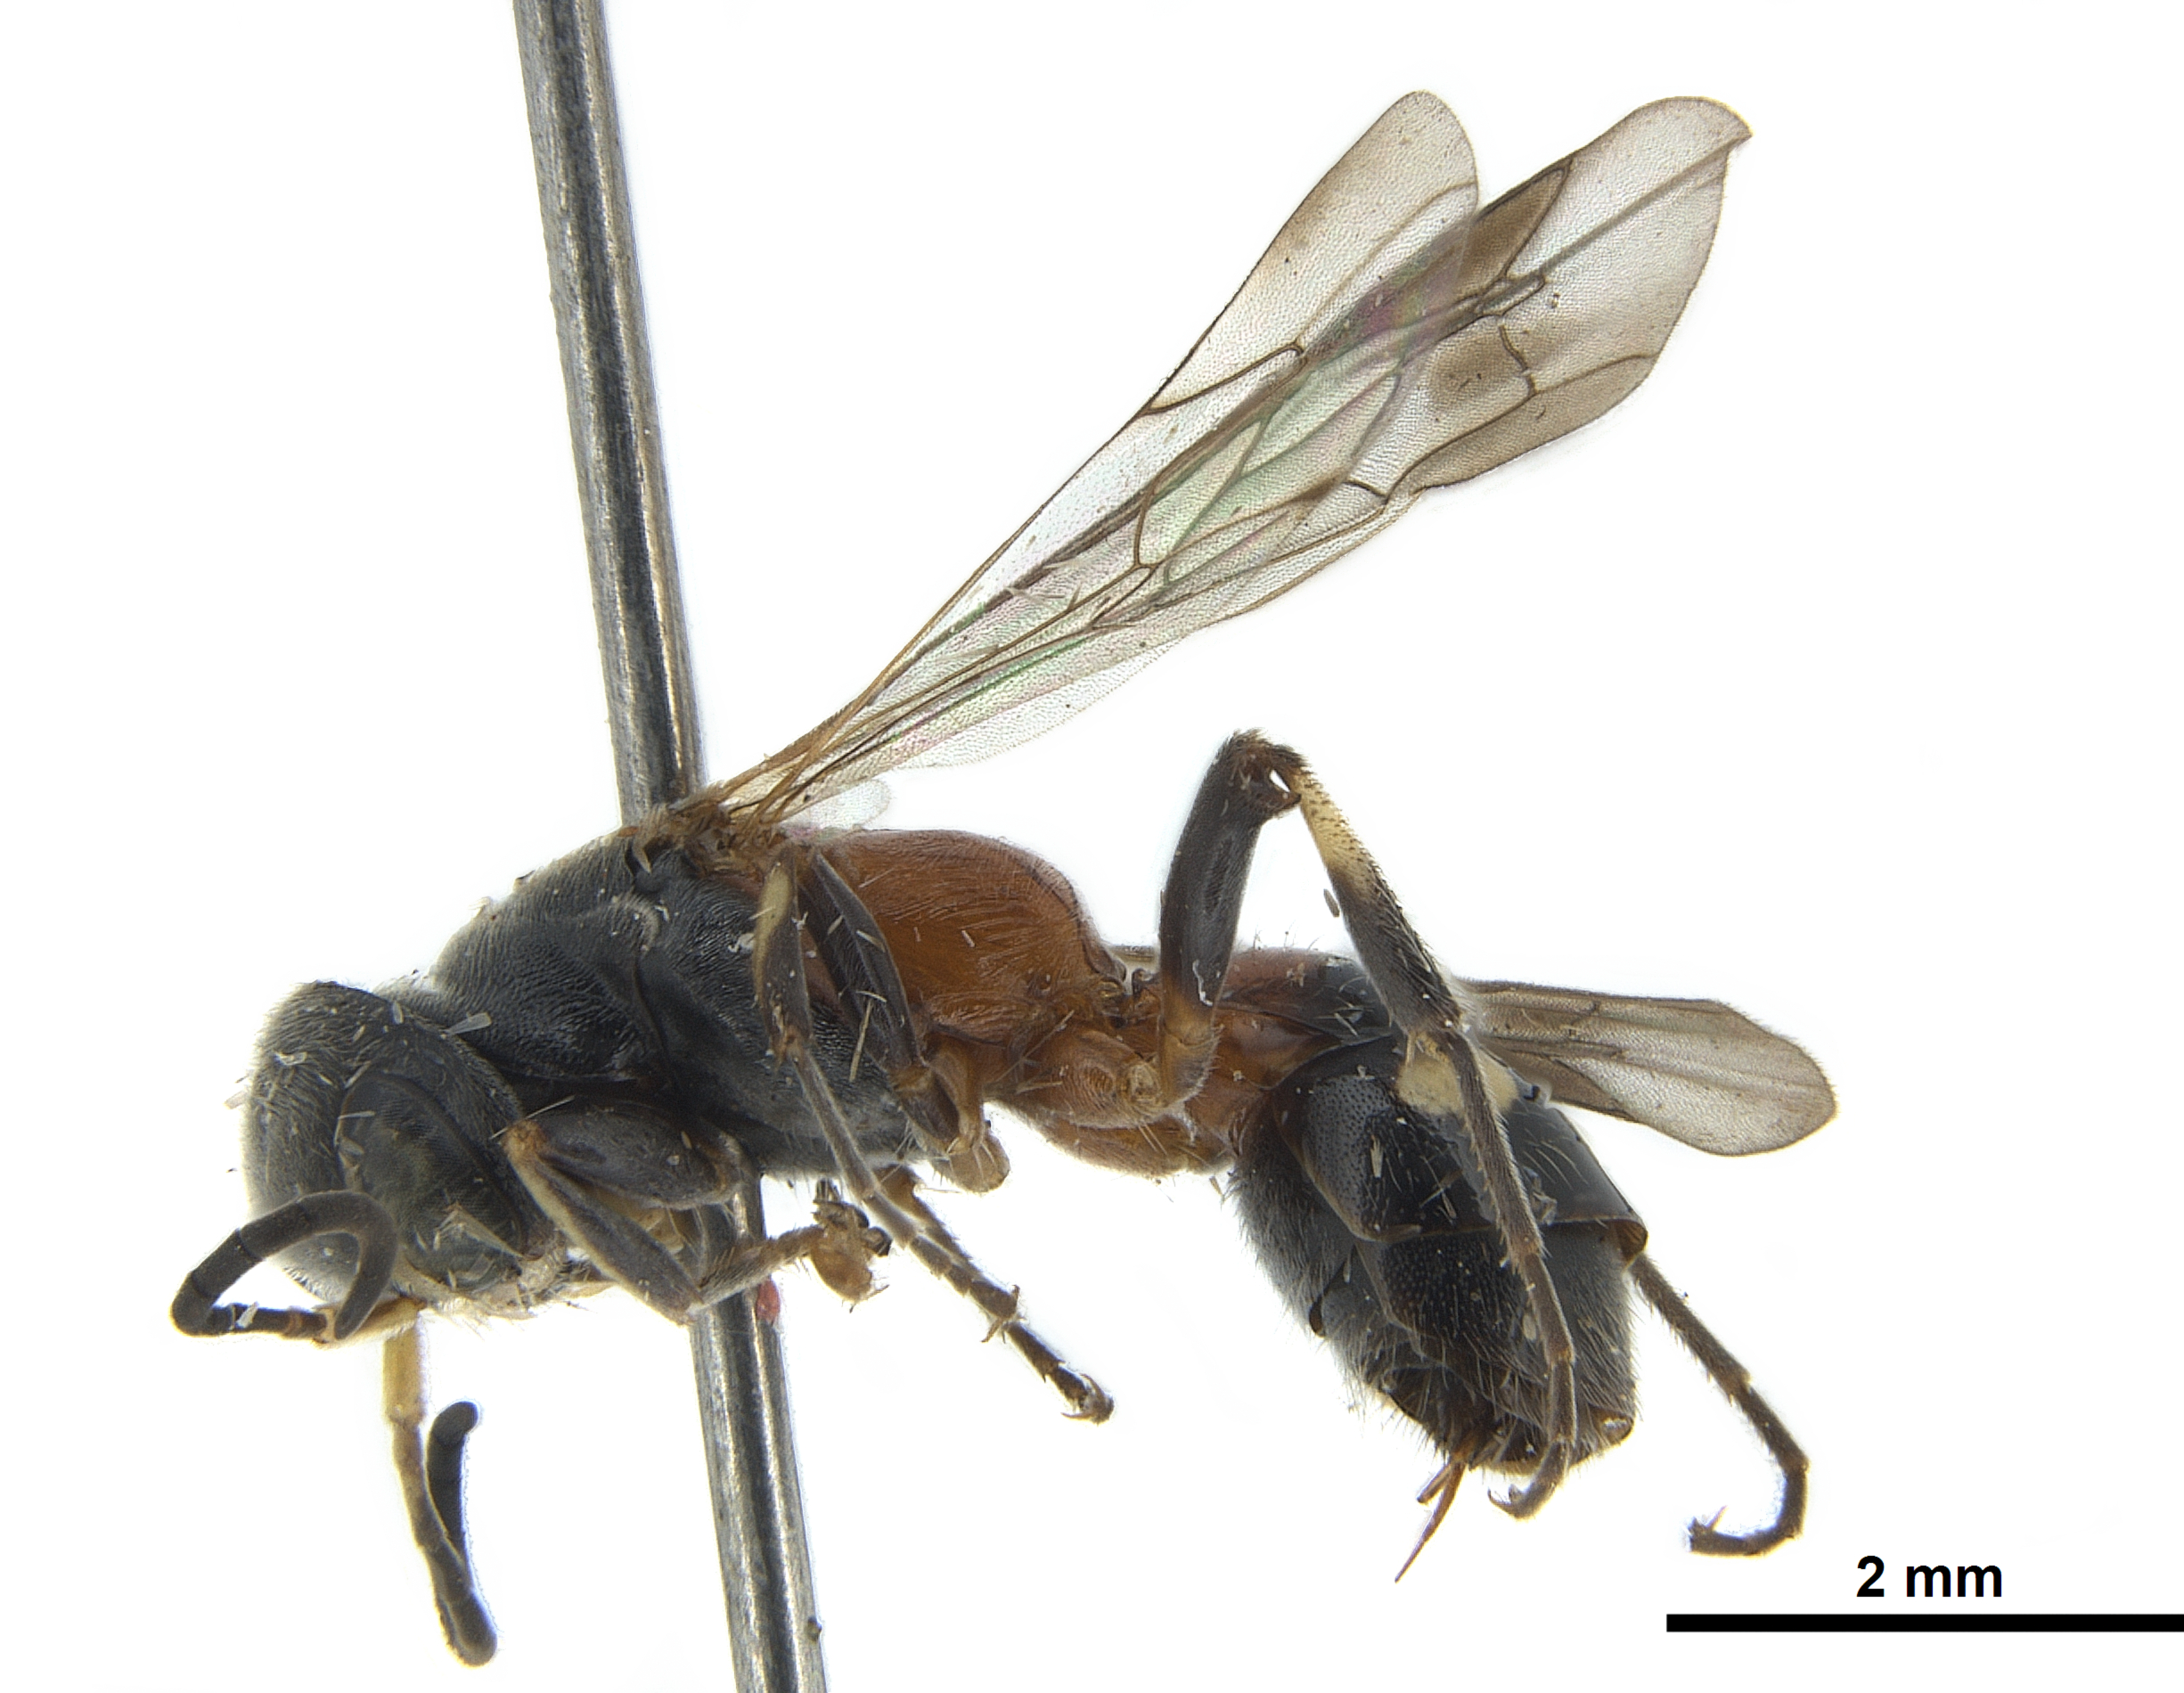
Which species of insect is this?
Analysson rufescens
